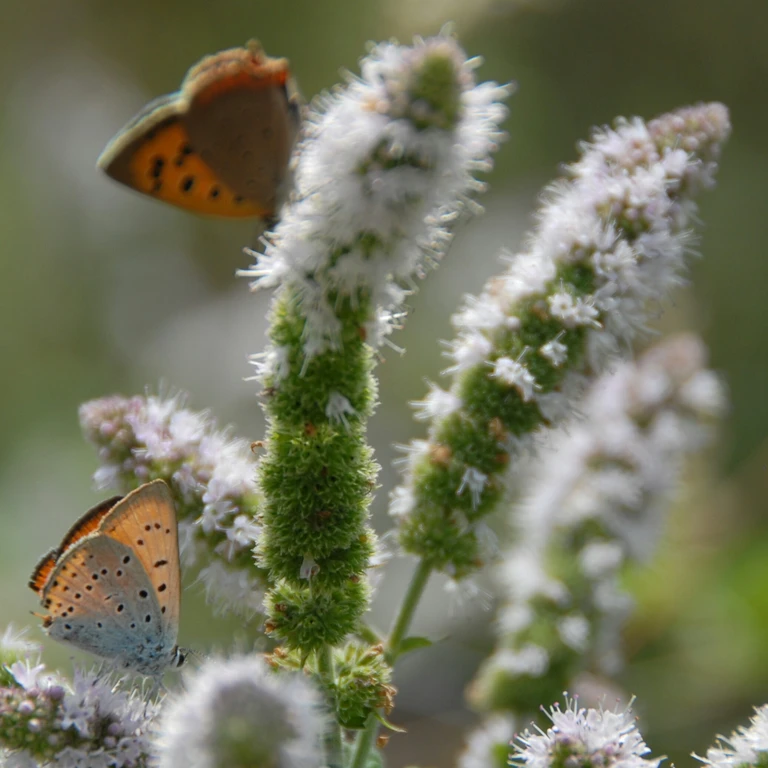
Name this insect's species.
Lycaena phlaeas
